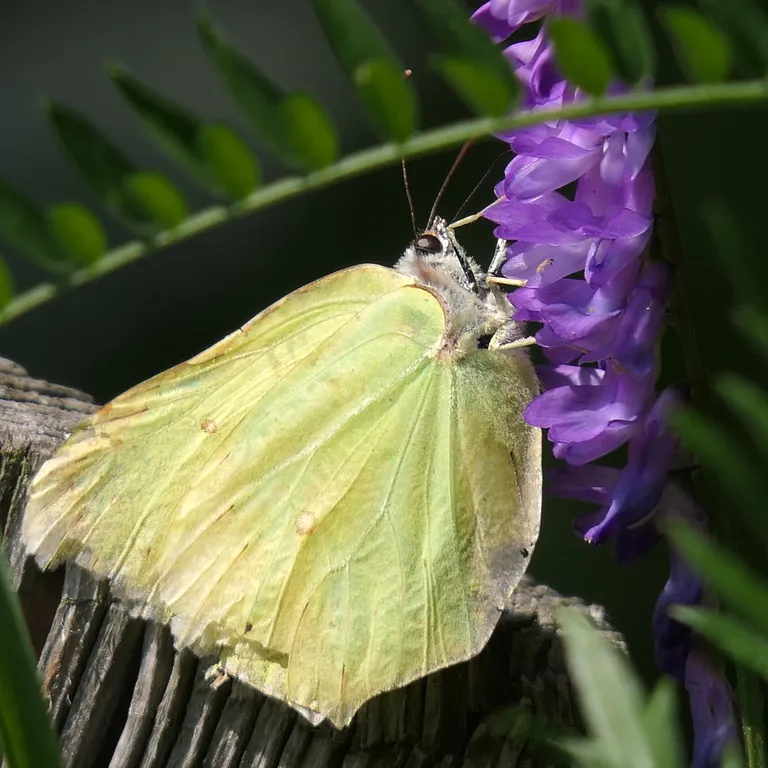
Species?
Gonepteryx rhamni
